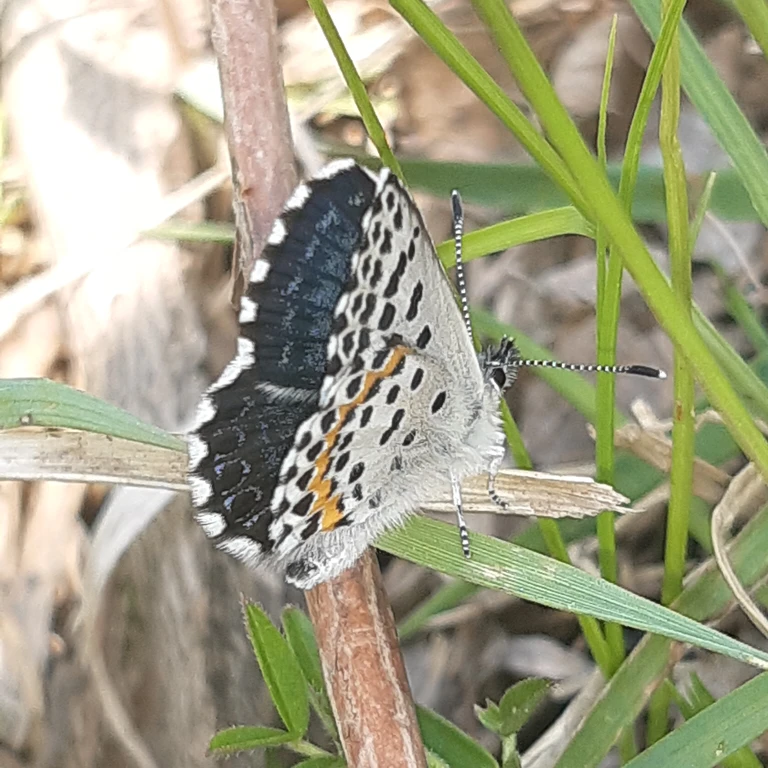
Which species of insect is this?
Scolitantides orion
